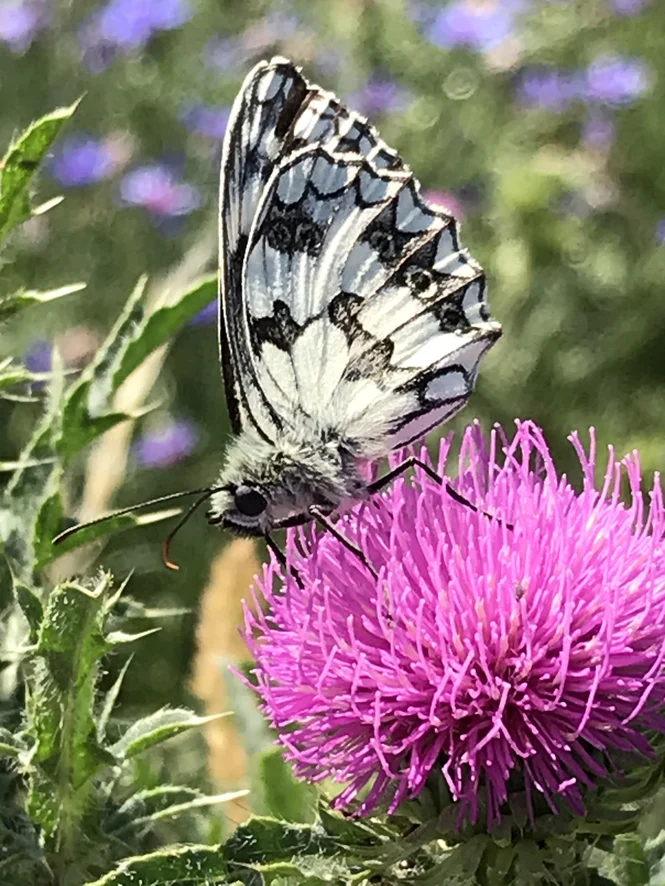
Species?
Melanargia galathea
